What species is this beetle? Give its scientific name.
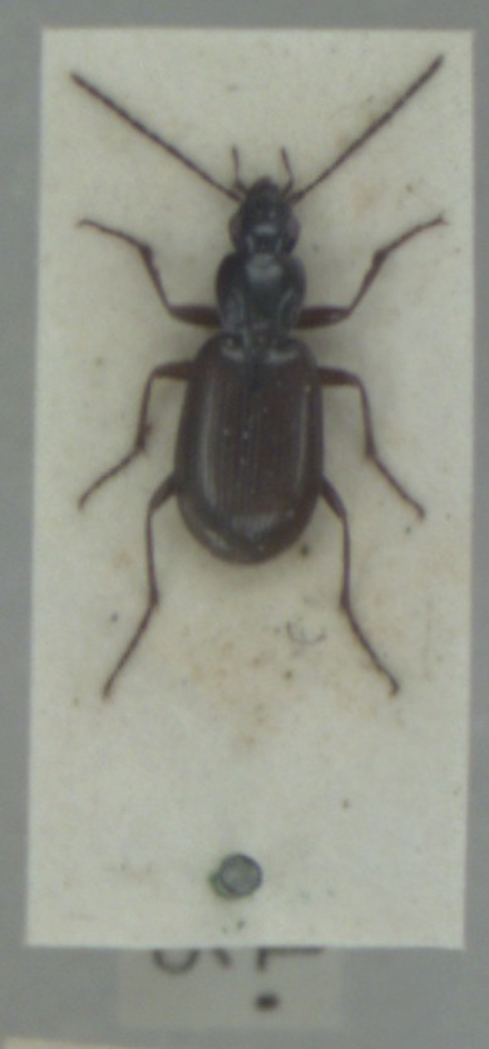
Agonum thoreyi
